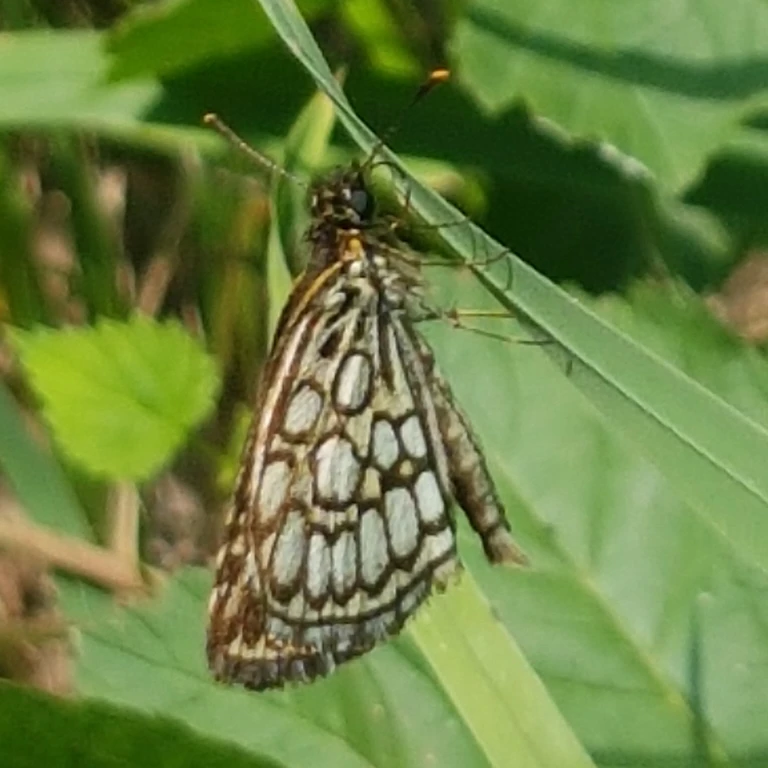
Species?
Heteropterus morpheus
